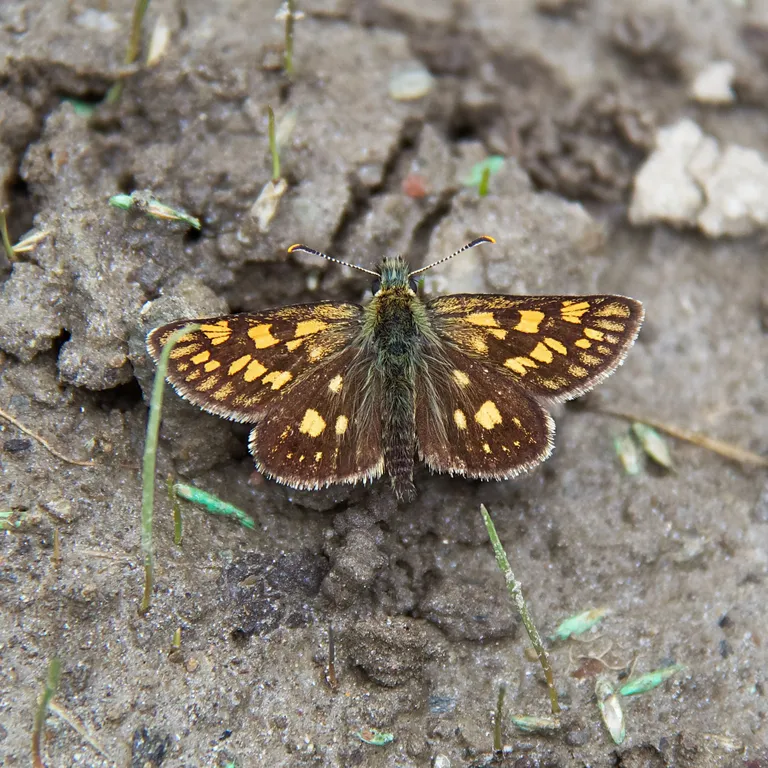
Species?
Carterocephalus palaemon
